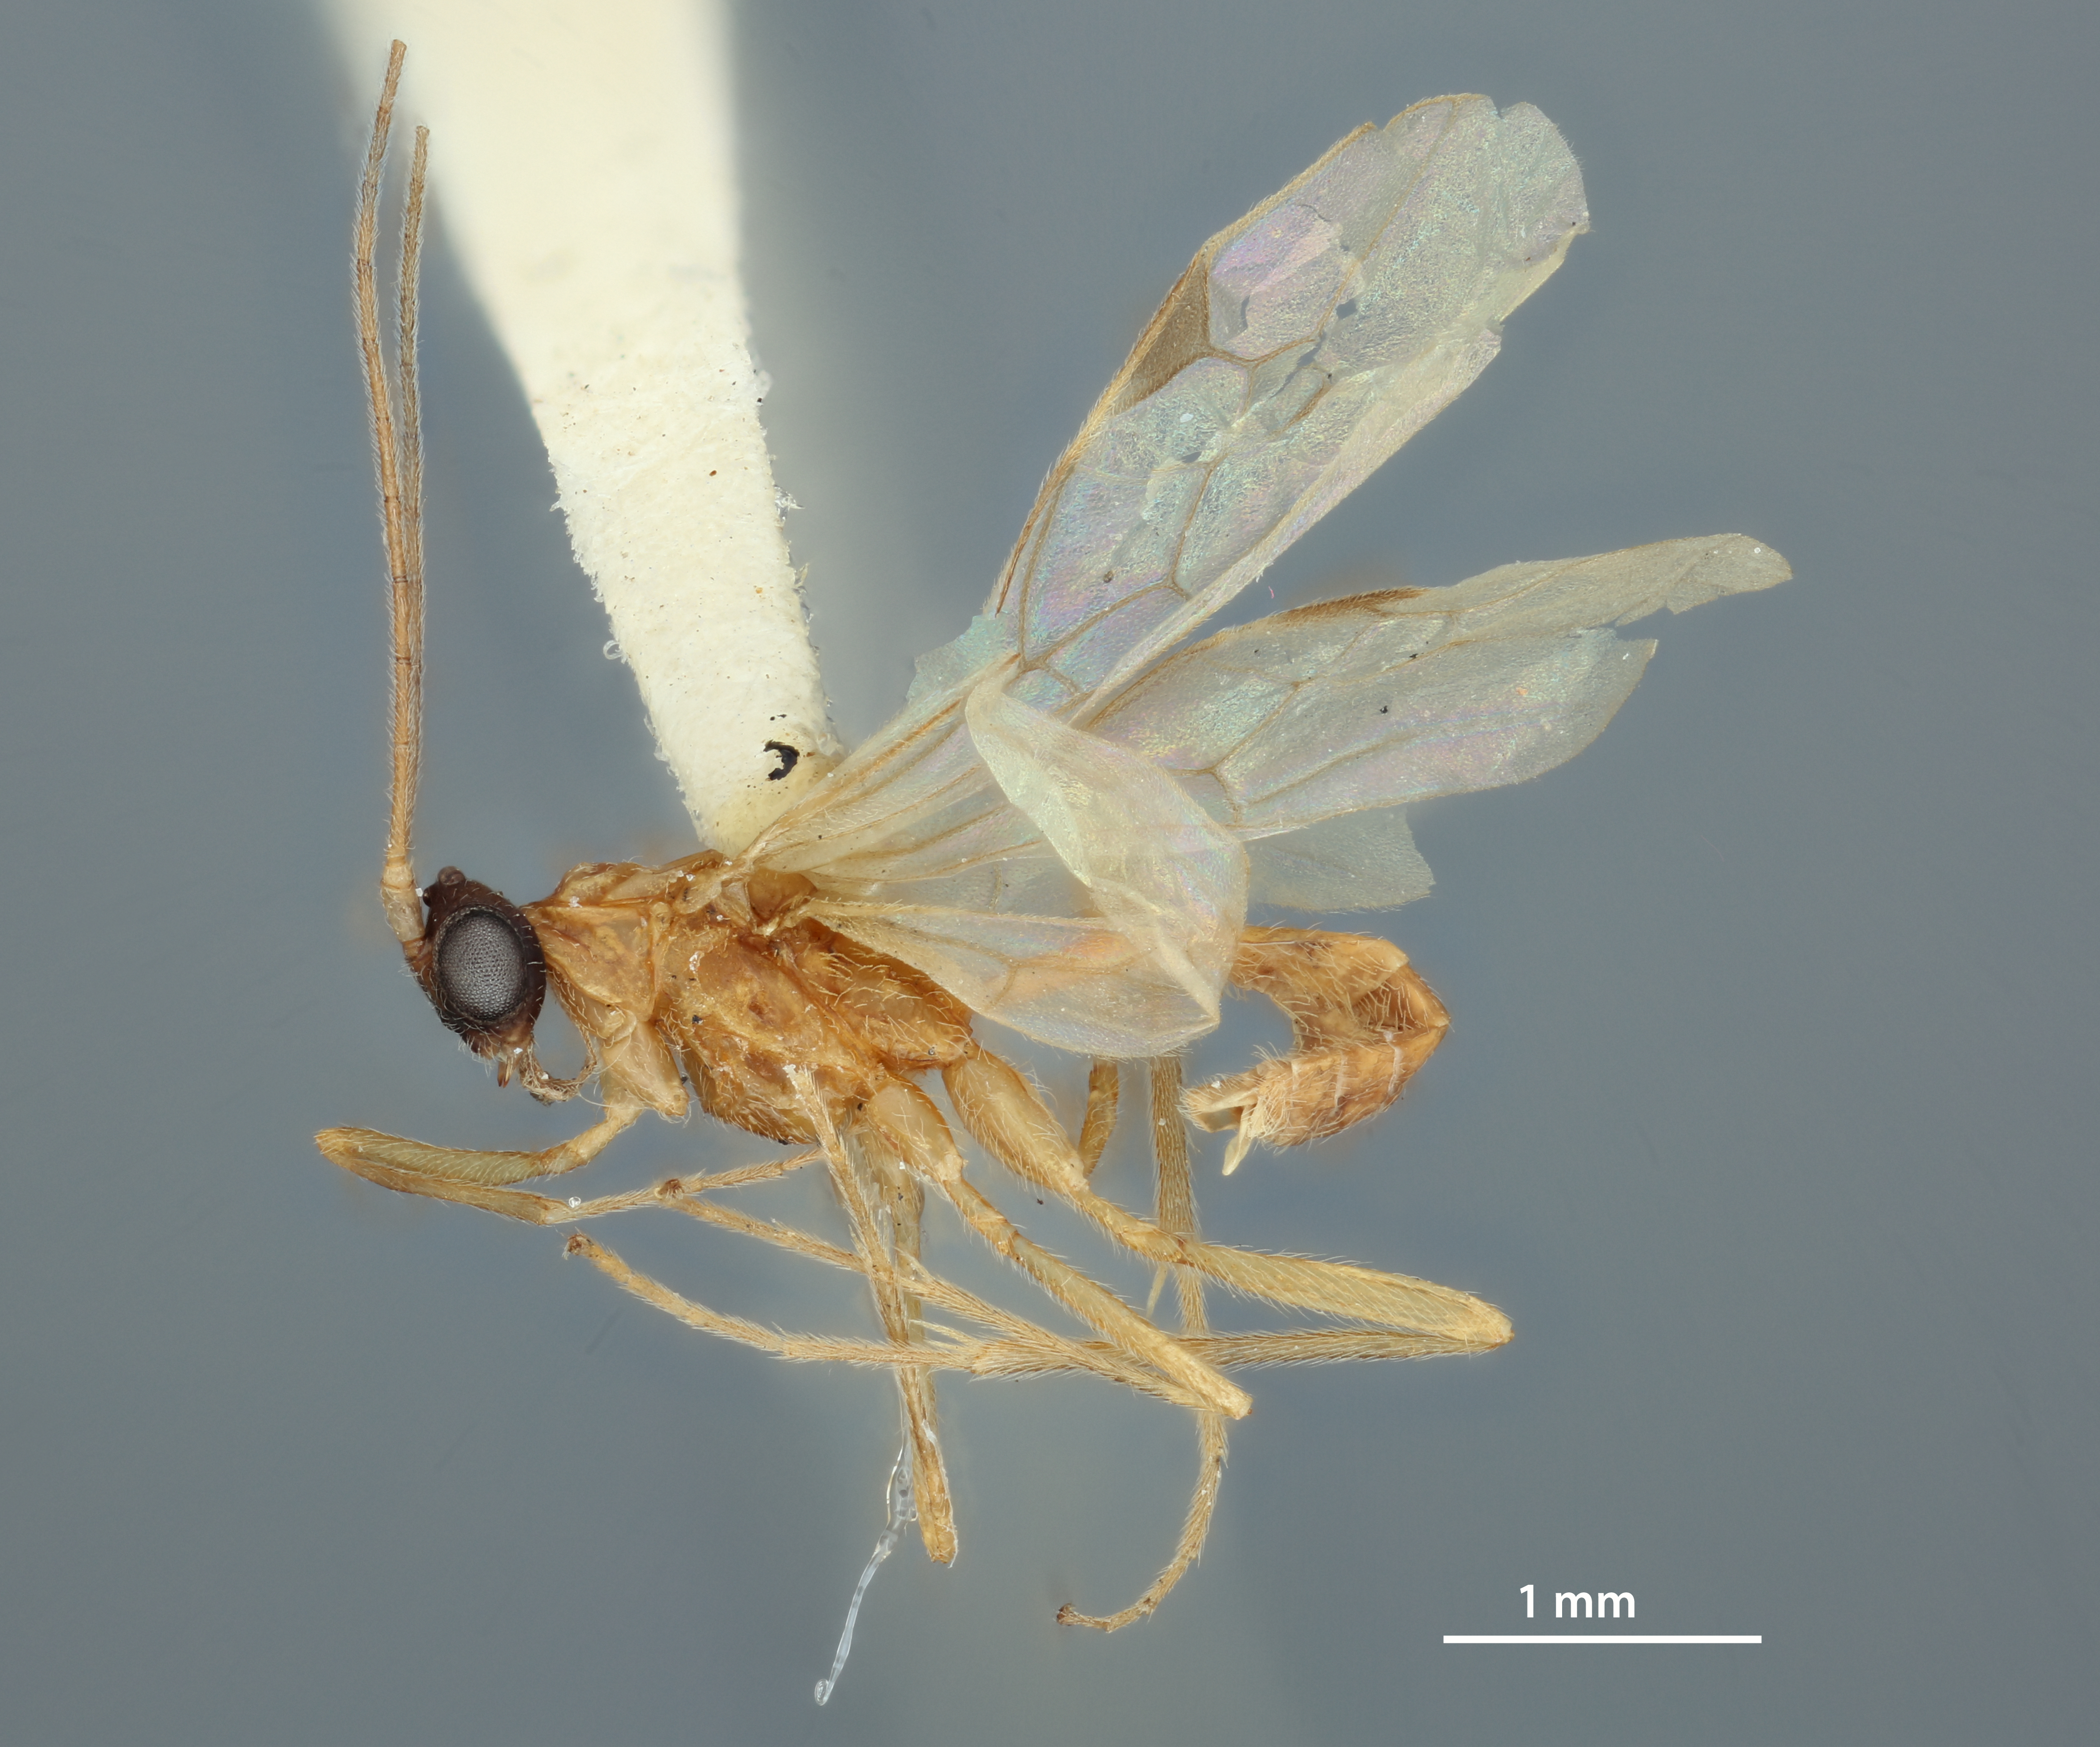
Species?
Amicoplus crambi
